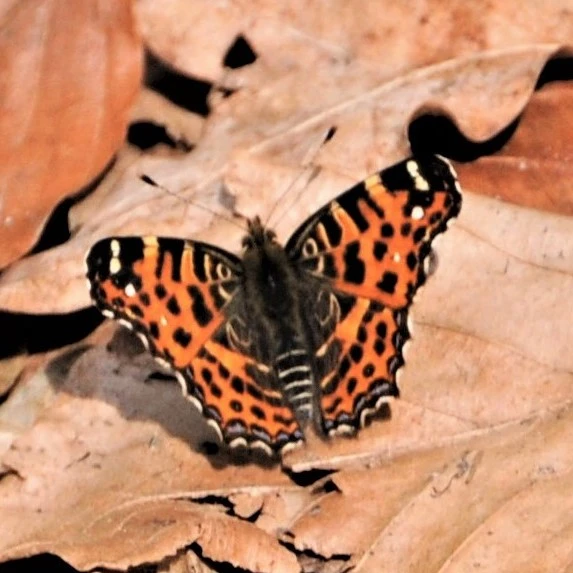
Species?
Araschnia levana
